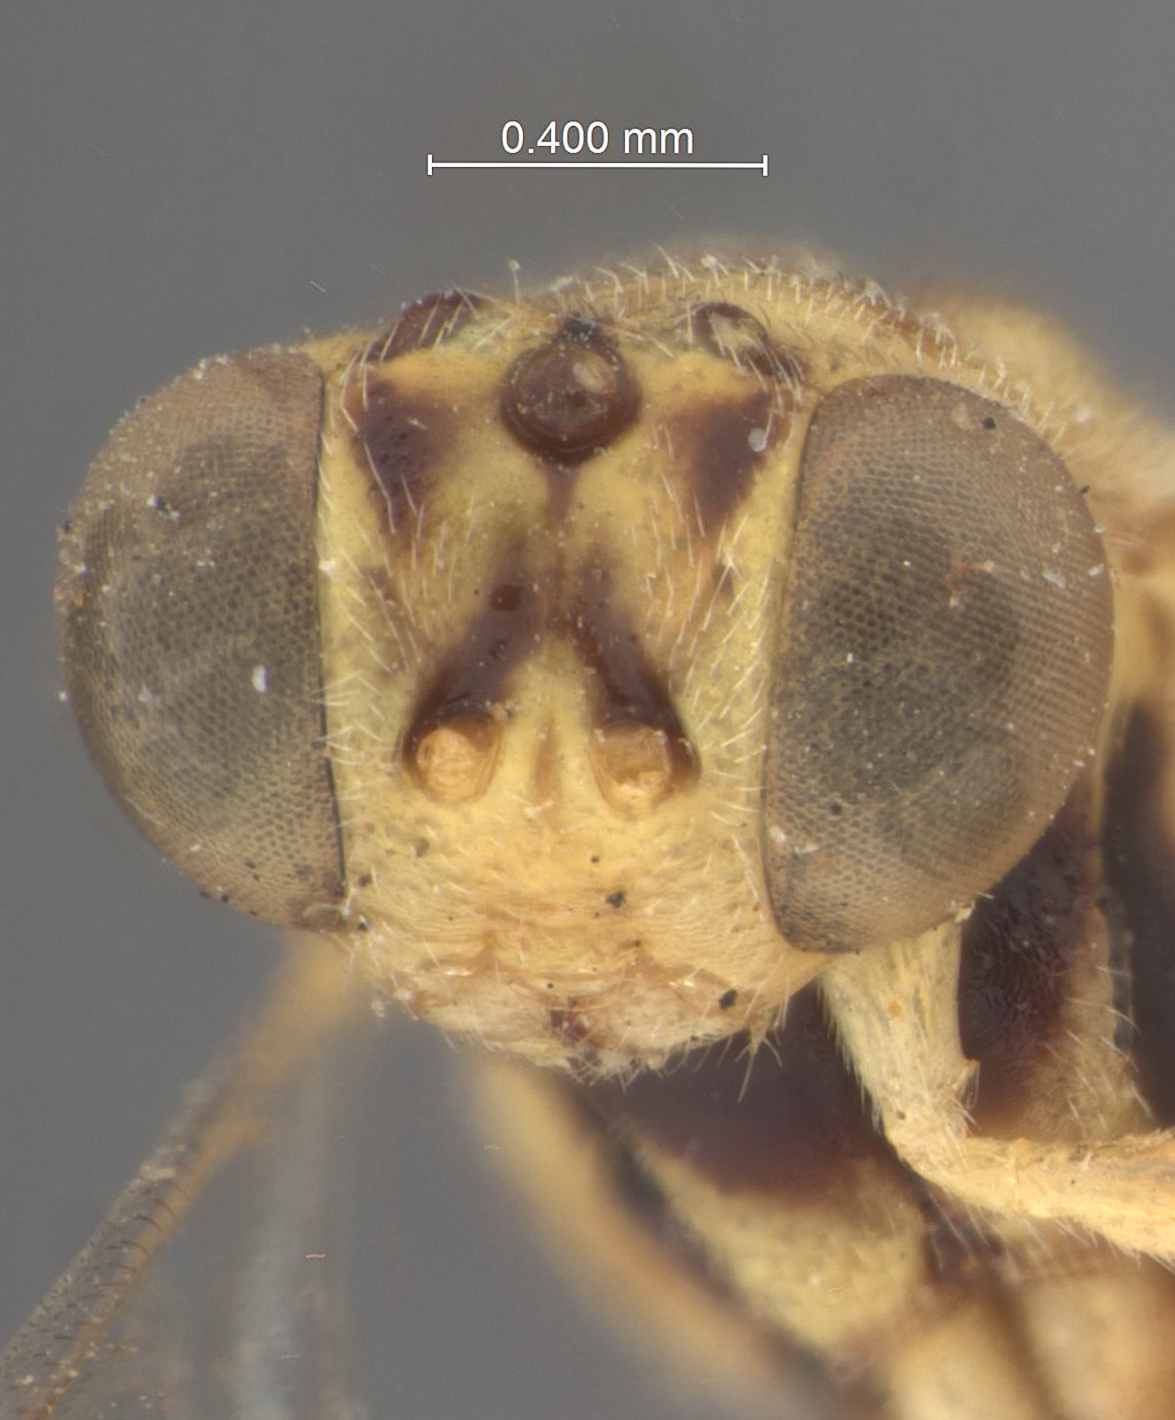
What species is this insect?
Ceratosmicra meteori
